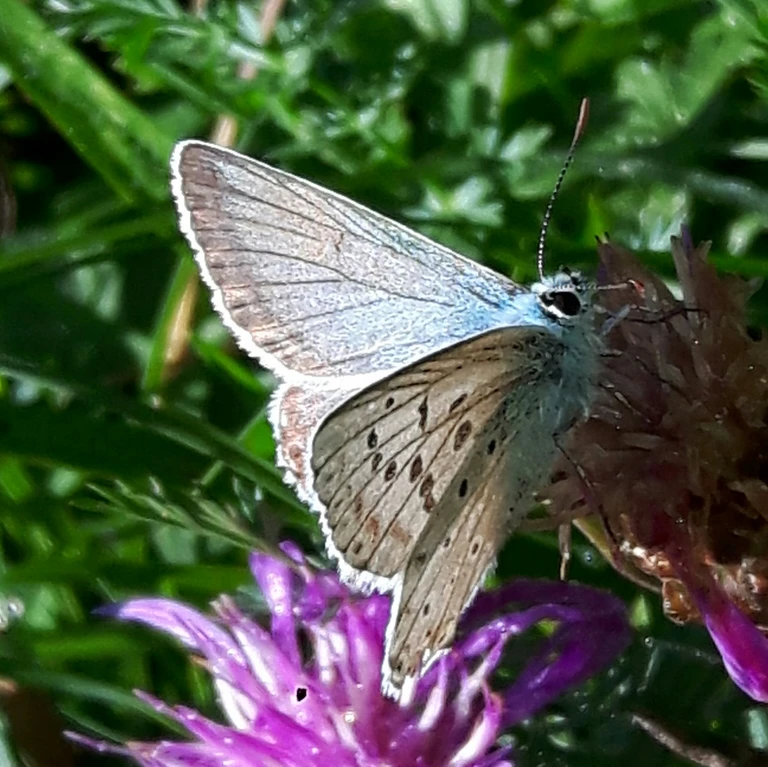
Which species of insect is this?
Lysandra coridon
